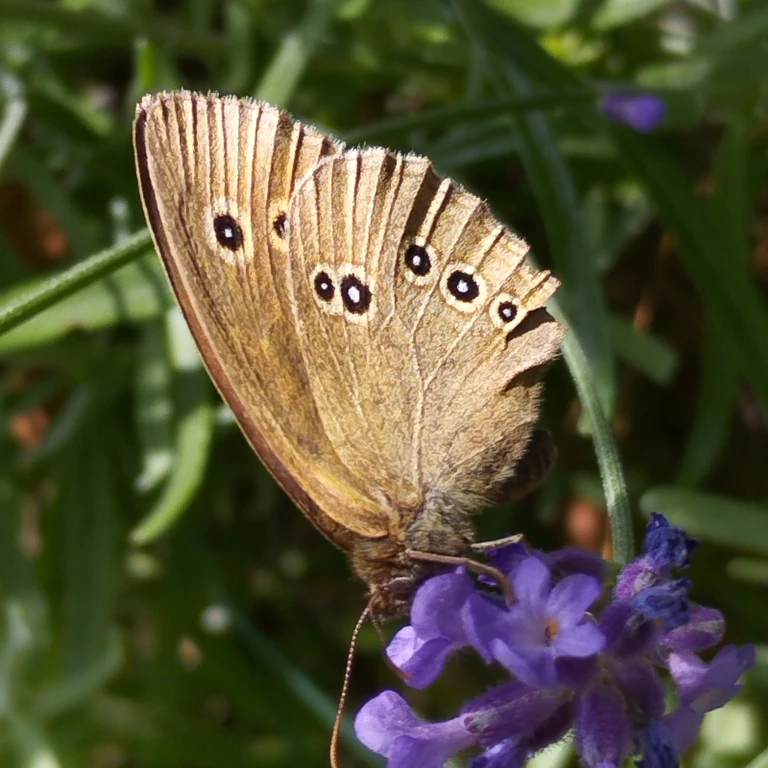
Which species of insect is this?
Aphantopus hyperantus
